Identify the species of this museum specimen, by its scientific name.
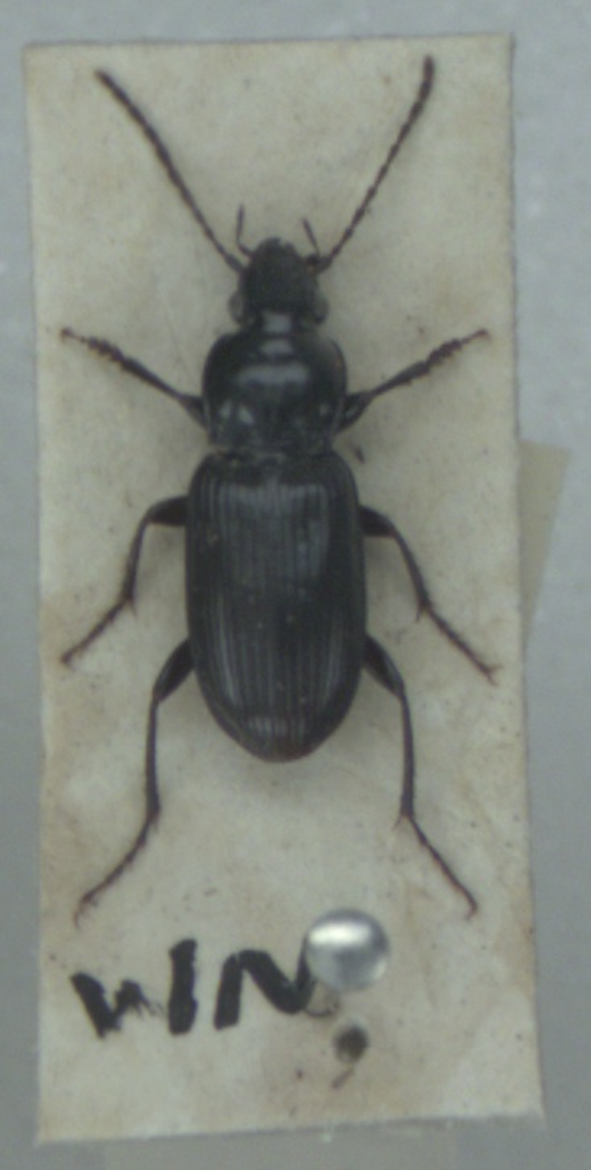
Pterostichus gracilis
